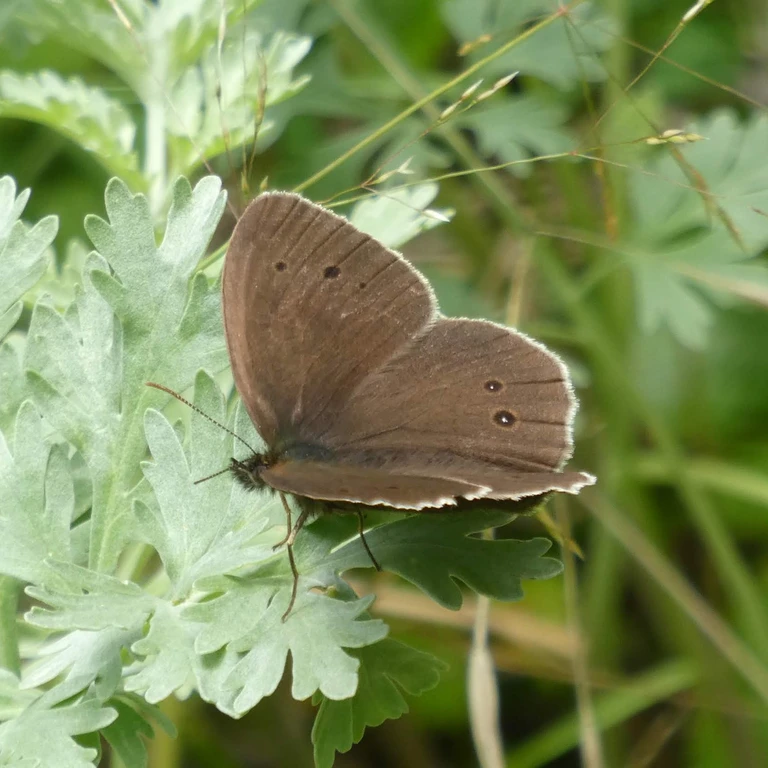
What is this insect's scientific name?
Aphantopus hyperantus
